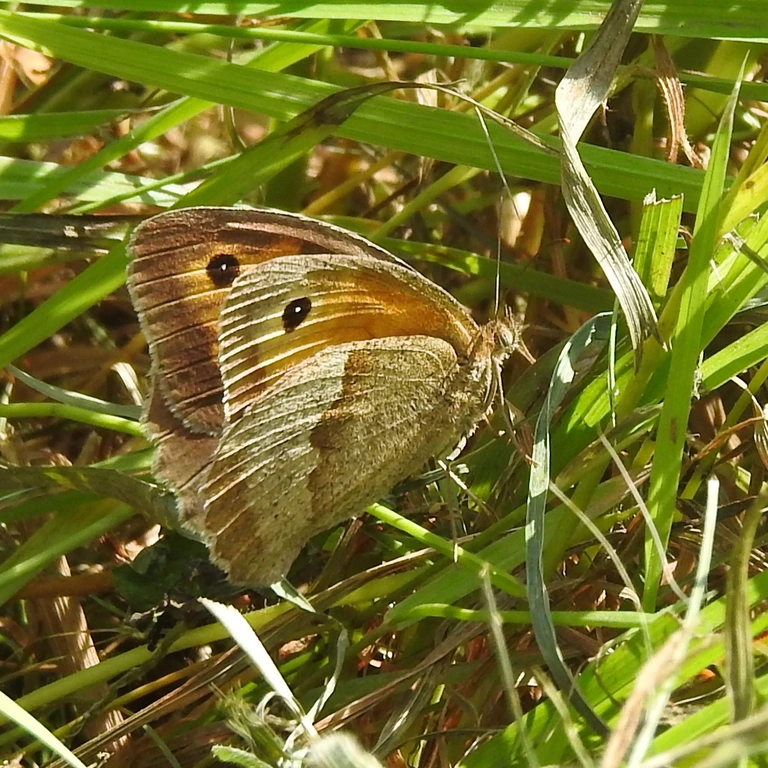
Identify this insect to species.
Maniola jurtina
